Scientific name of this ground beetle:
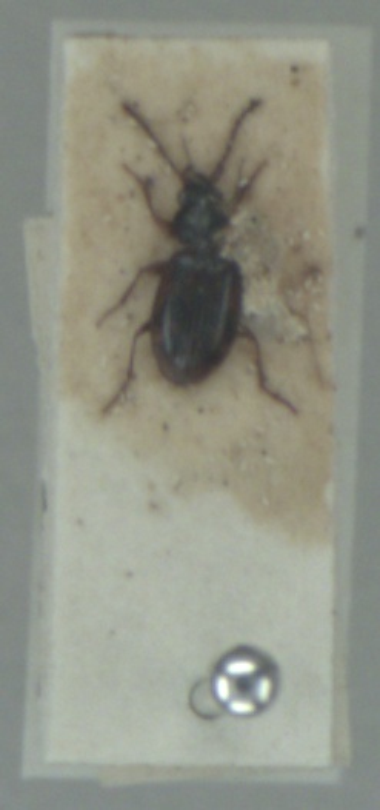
Bembidion fumigatum
